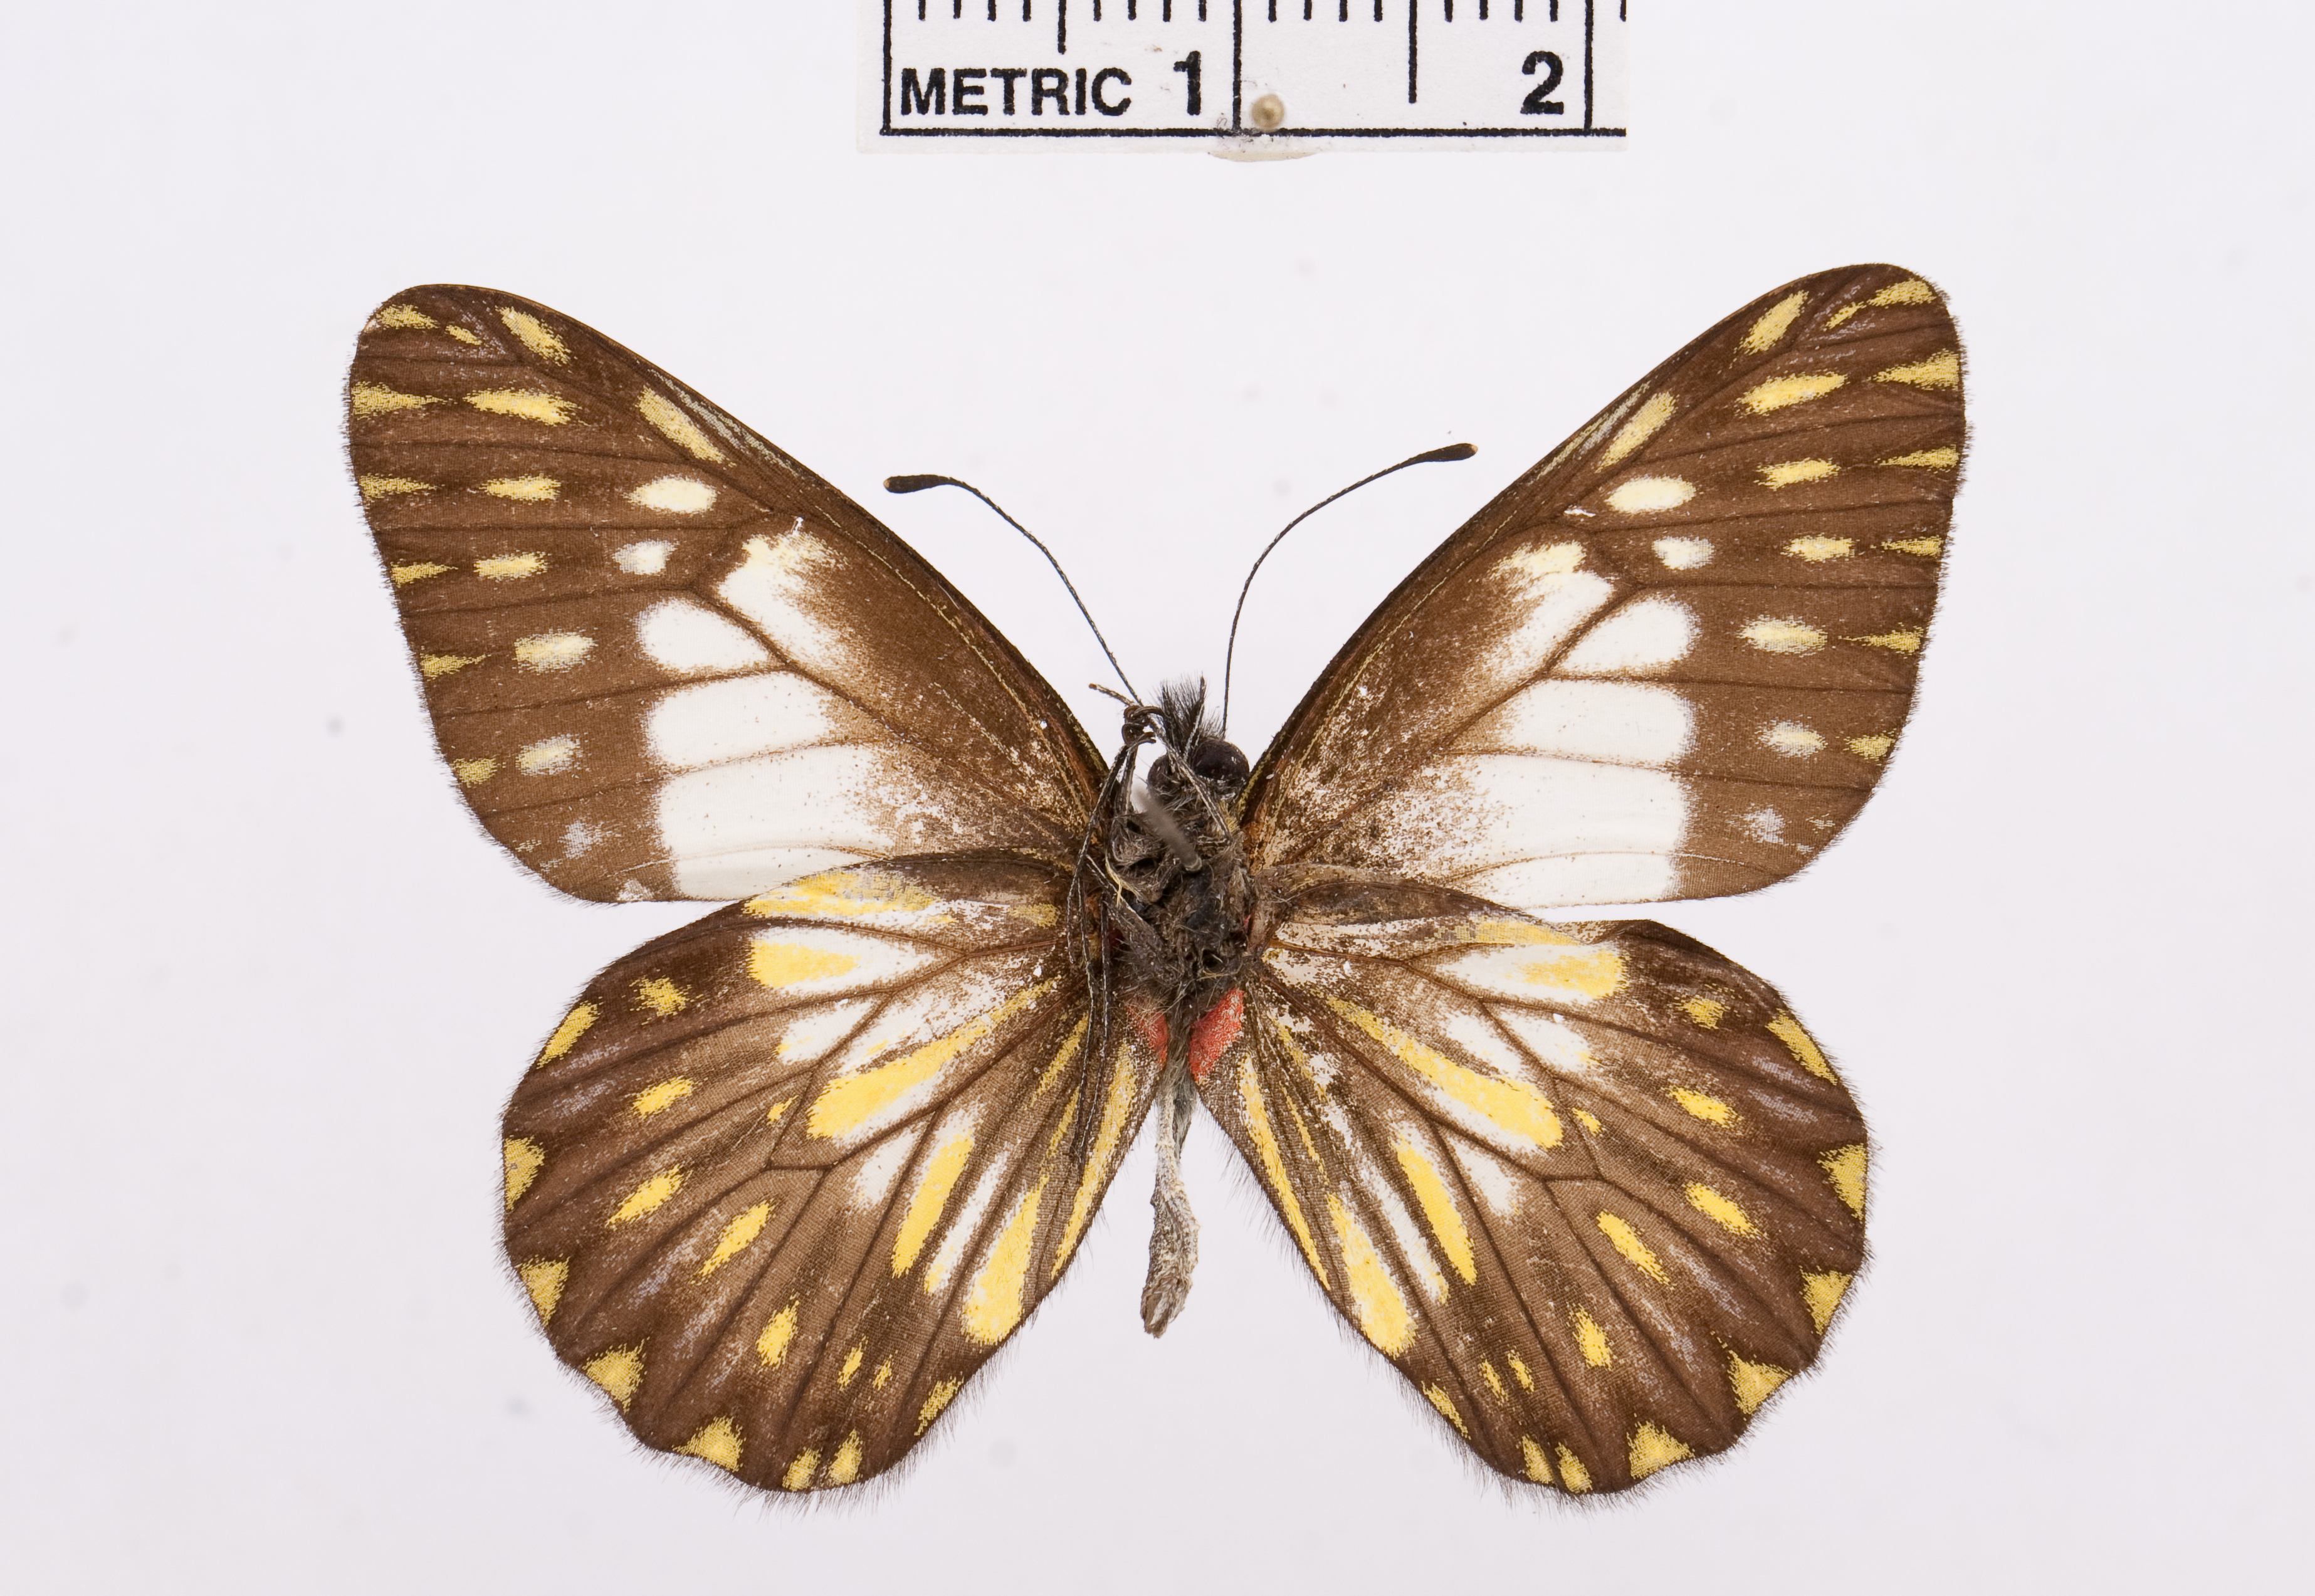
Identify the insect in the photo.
Catasticta prioneris
